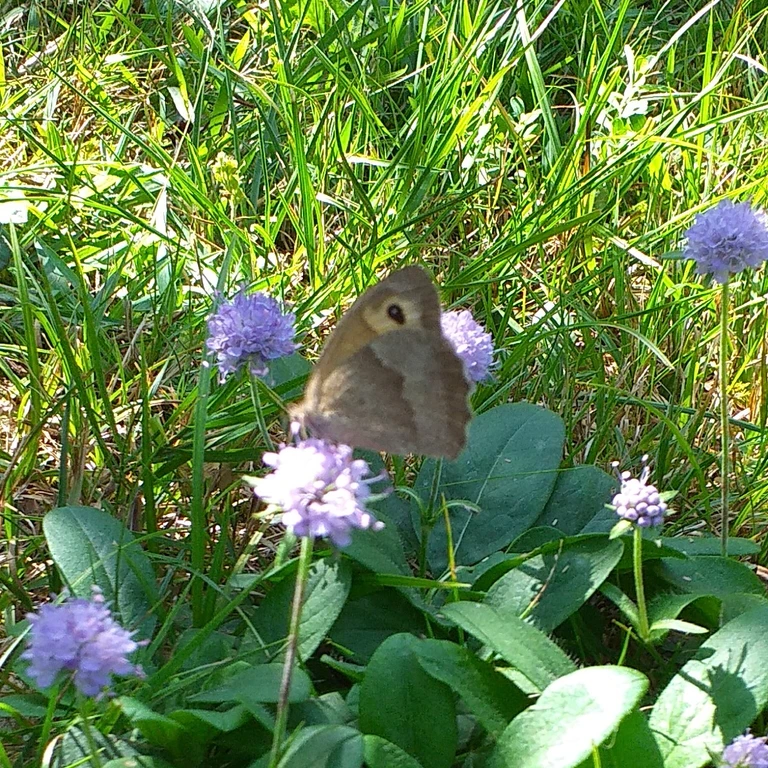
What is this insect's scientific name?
Minois dryas
